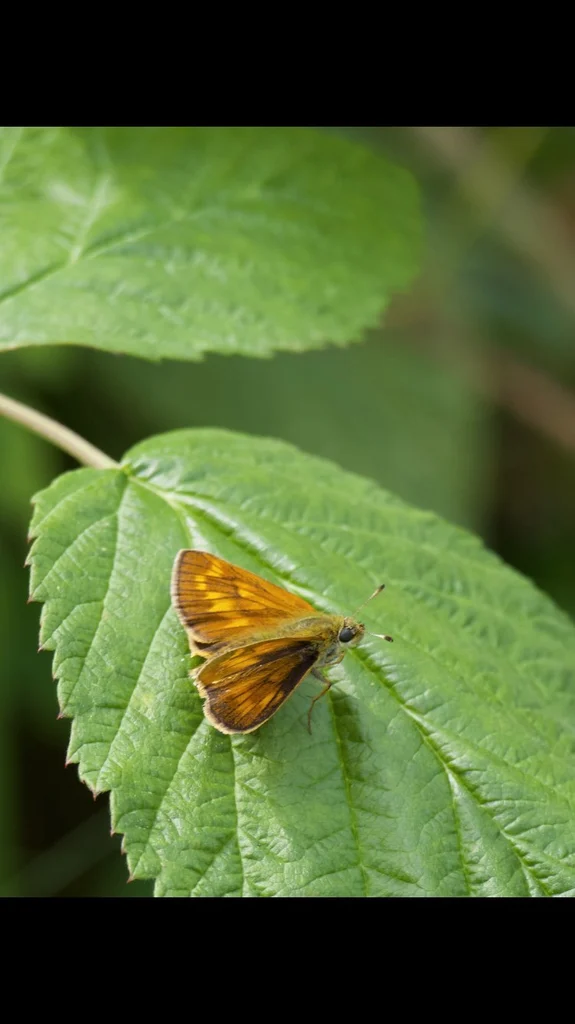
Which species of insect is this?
Ochlodes sylvanus (also Ochlodes venata)
